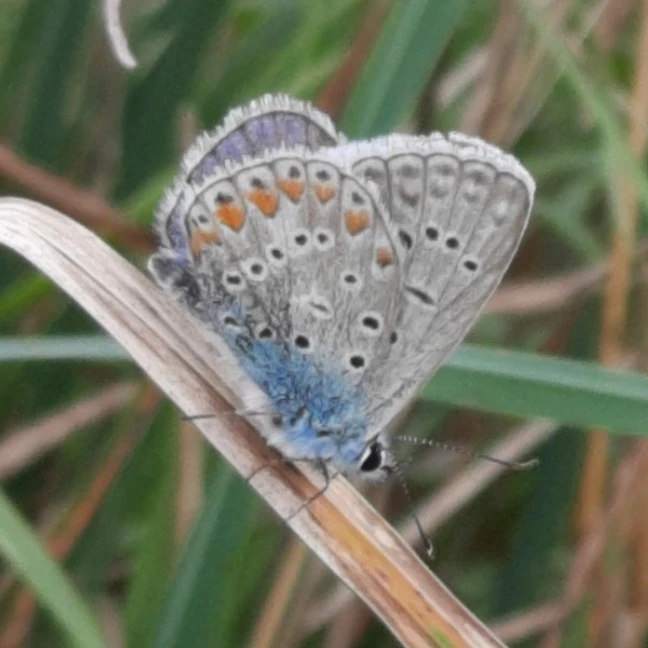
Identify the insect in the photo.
Polyommatus icarus
